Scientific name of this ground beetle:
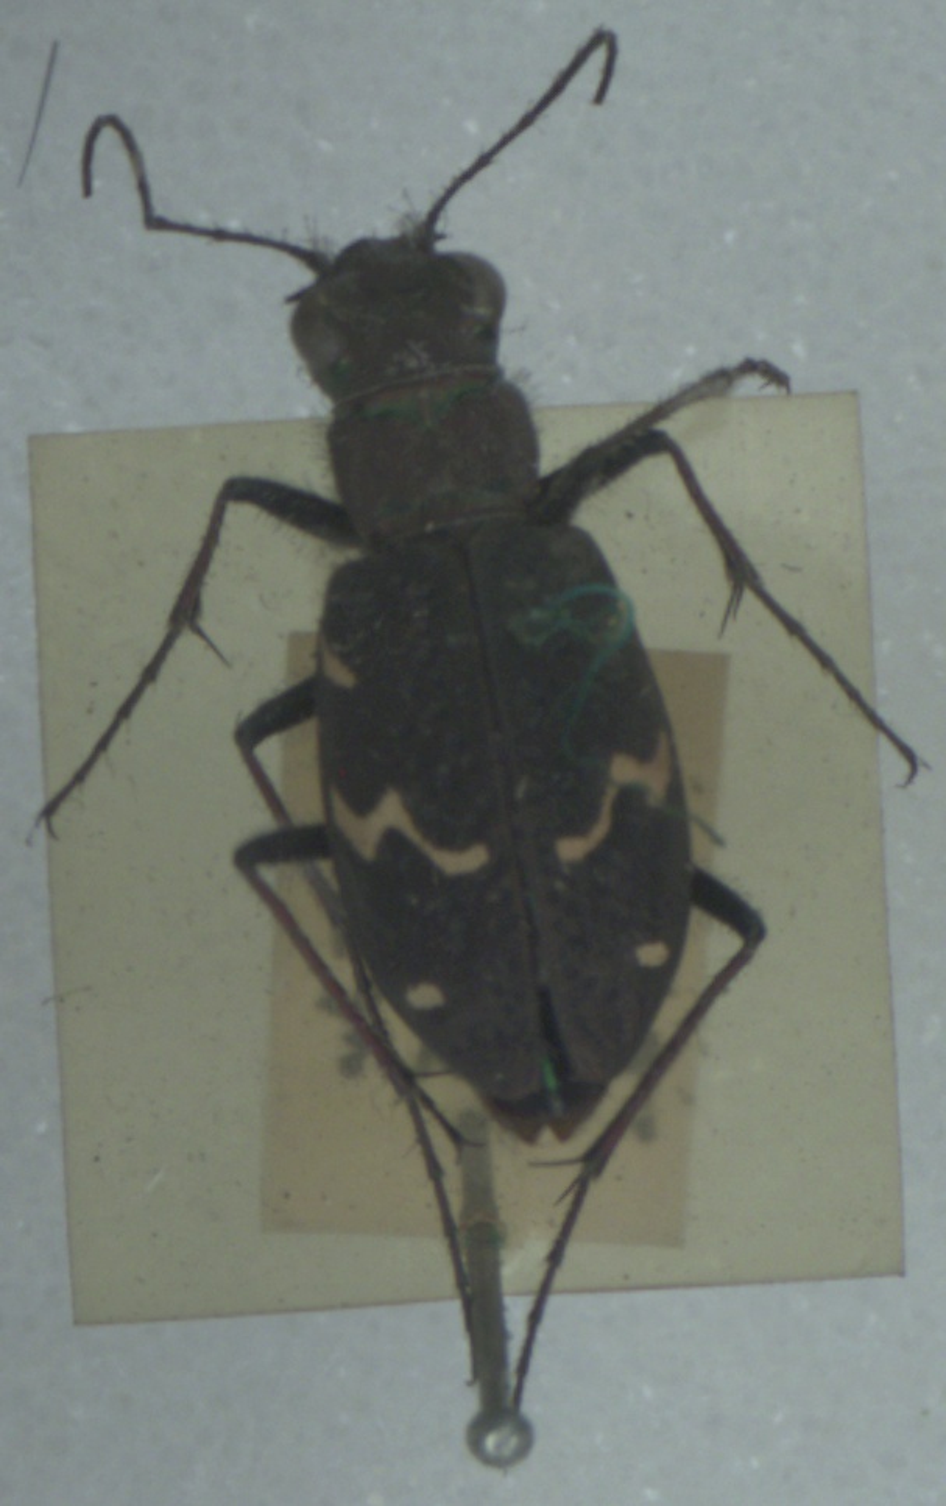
Cicindela sylvatica
